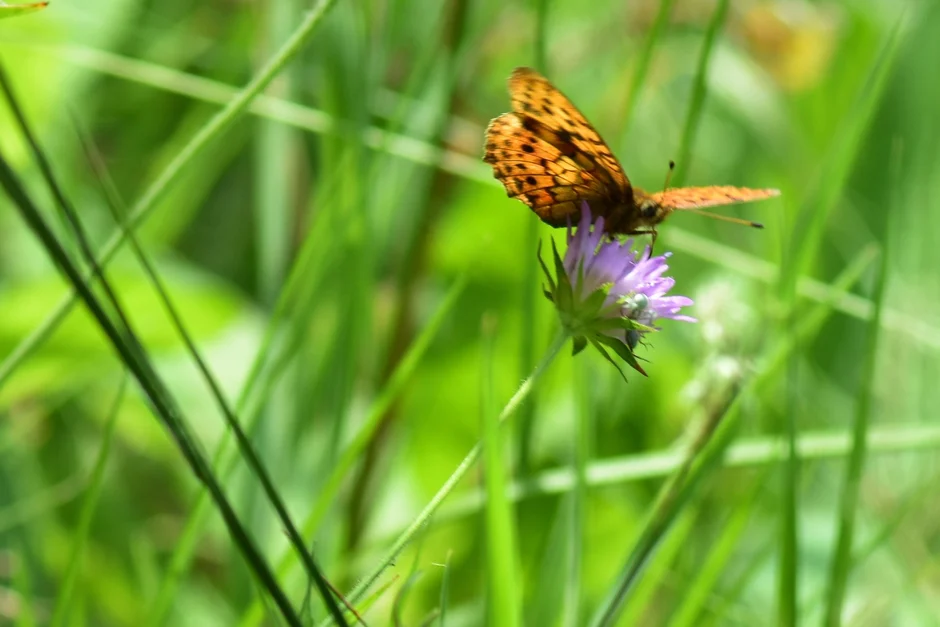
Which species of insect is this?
Brenthis daphne
